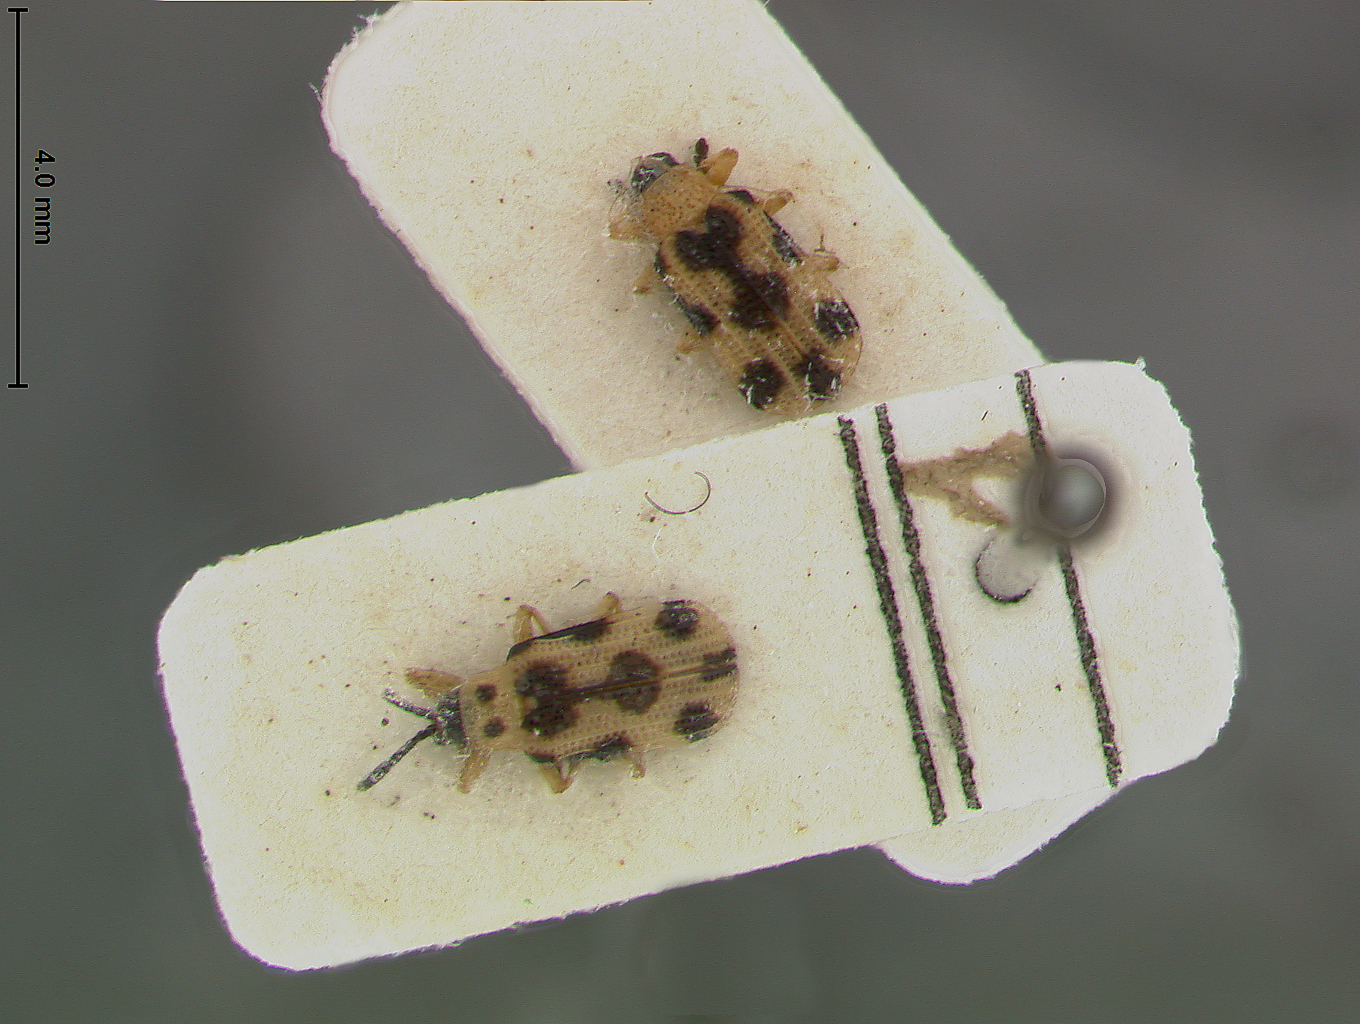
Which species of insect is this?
Anoplitis bruchi
